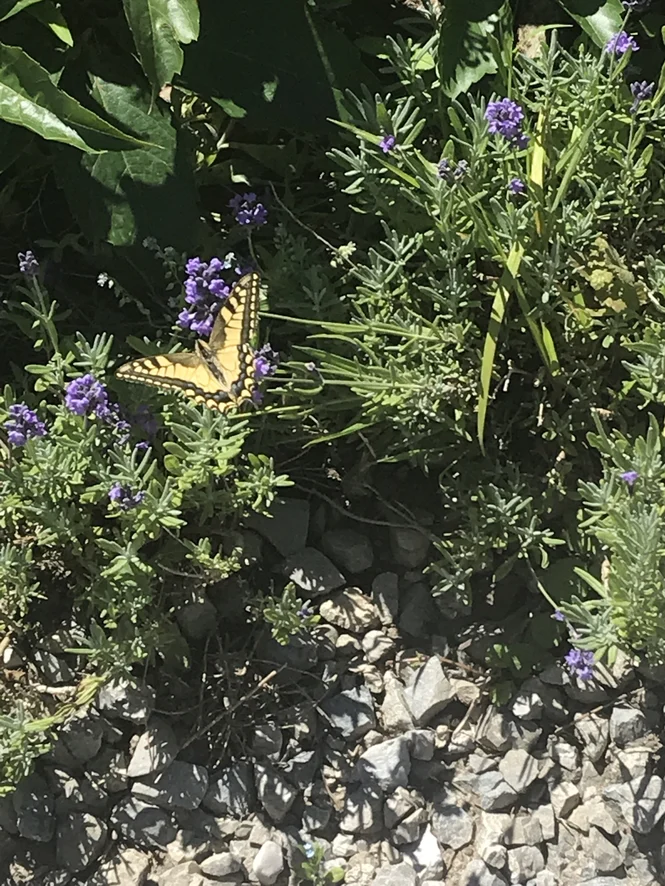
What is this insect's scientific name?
Papilio machaon
